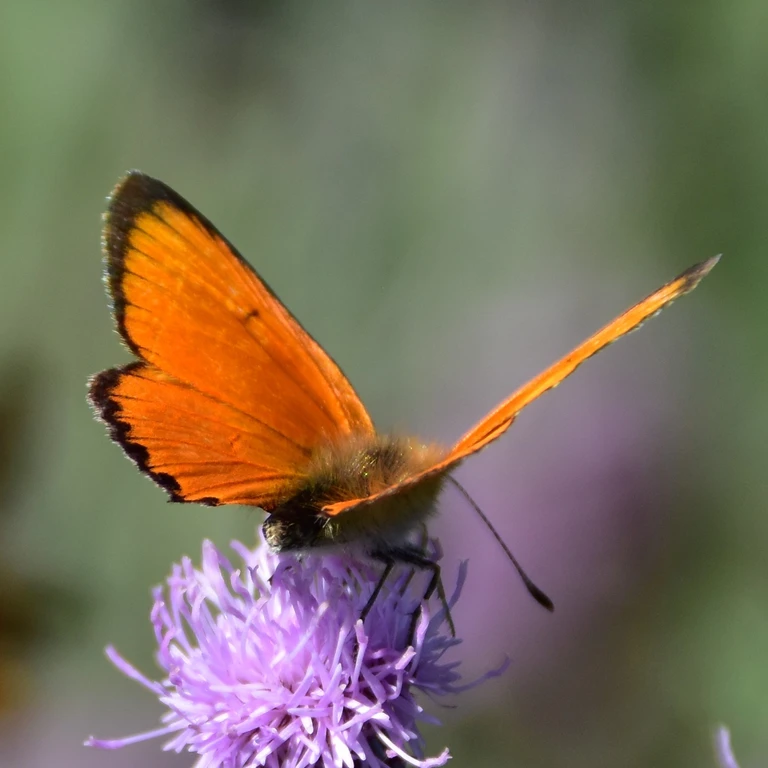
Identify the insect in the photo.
Lycaena virgaureae
